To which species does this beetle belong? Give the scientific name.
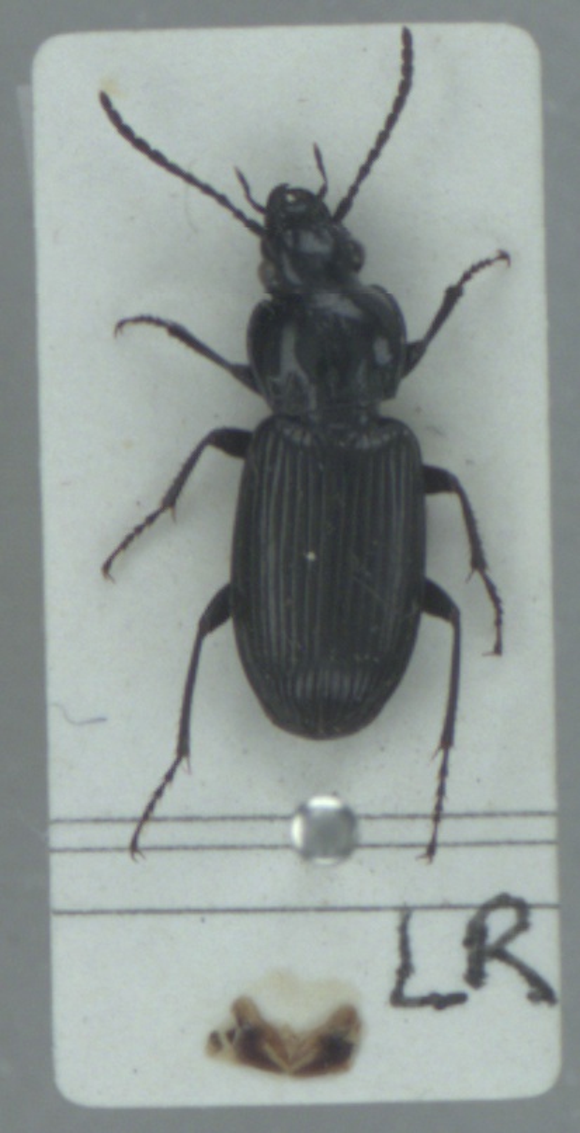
Pterostichus nigrita
